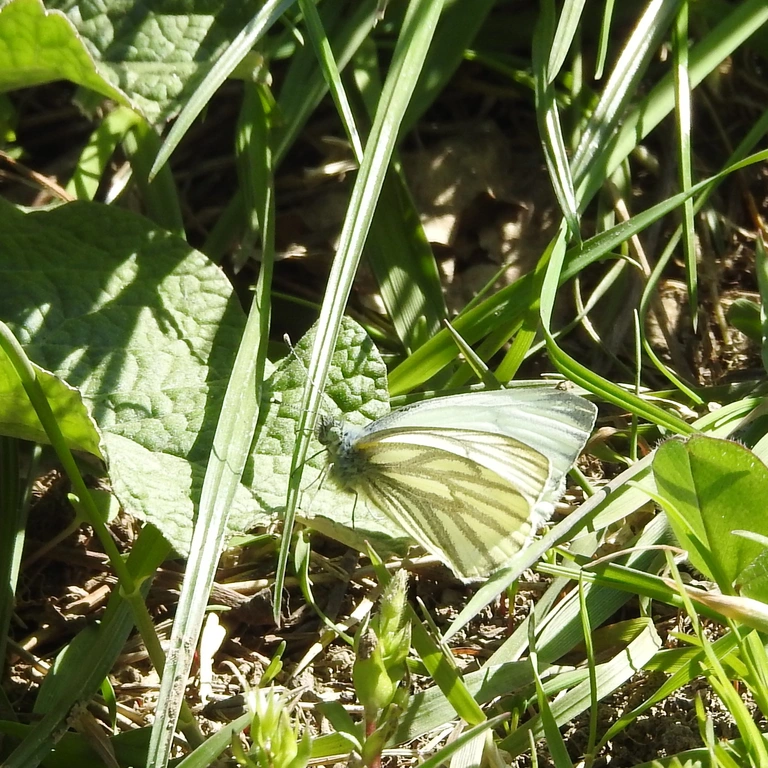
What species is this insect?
Pieris napi
